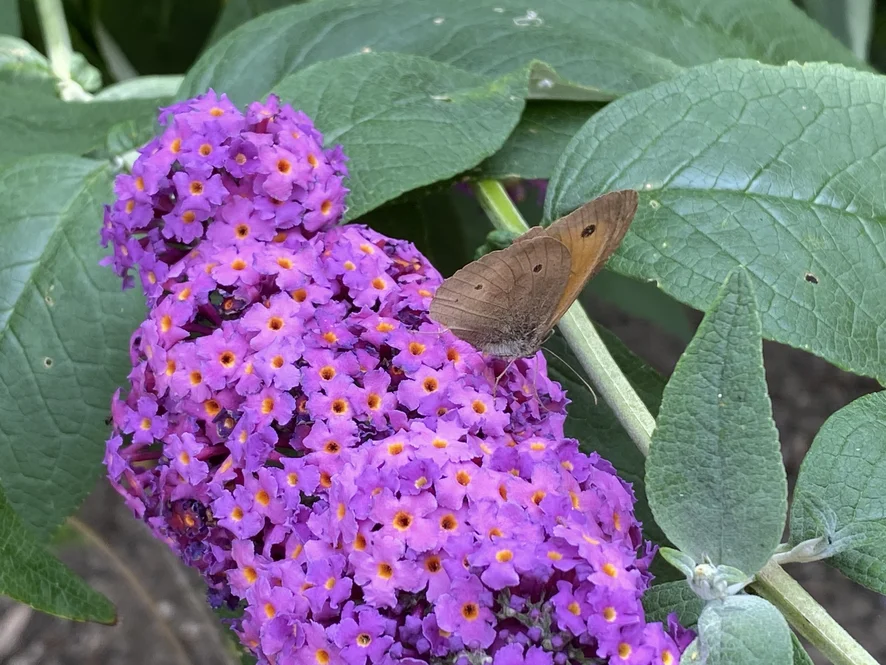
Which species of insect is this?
Maniola jurtina
